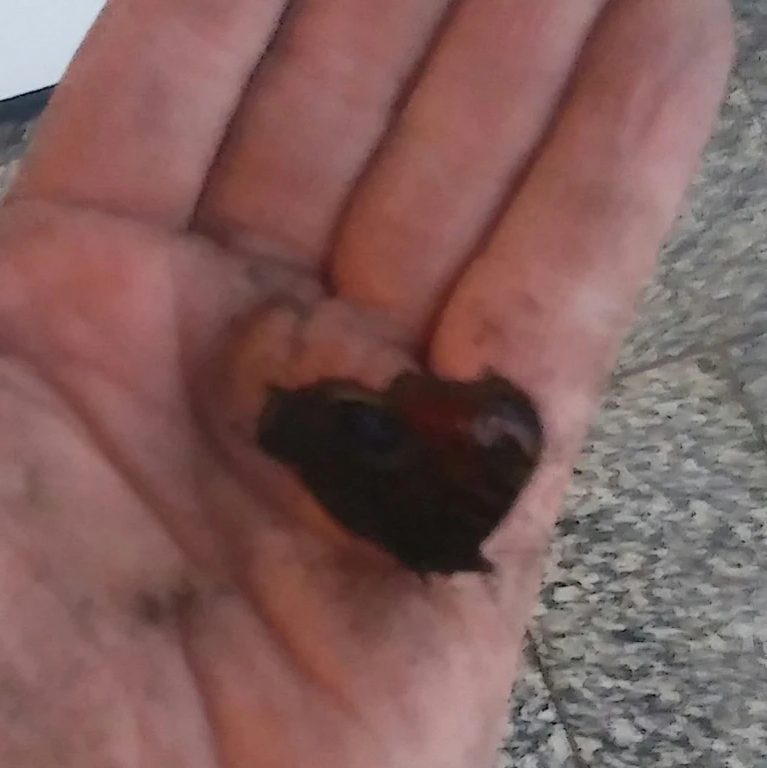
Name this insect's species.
Aglais io
